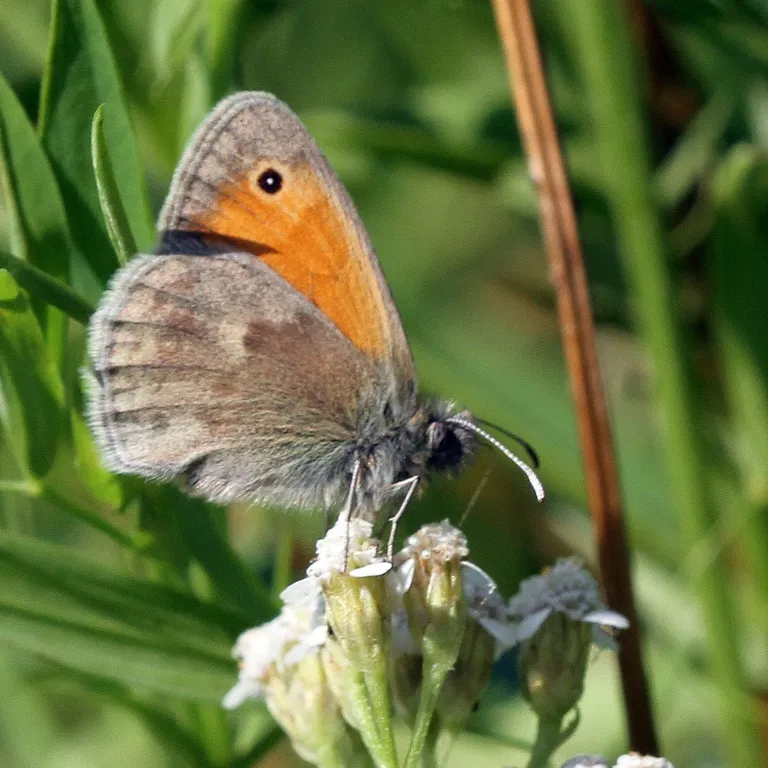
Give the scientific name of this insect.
Coenonympha pamphilus
